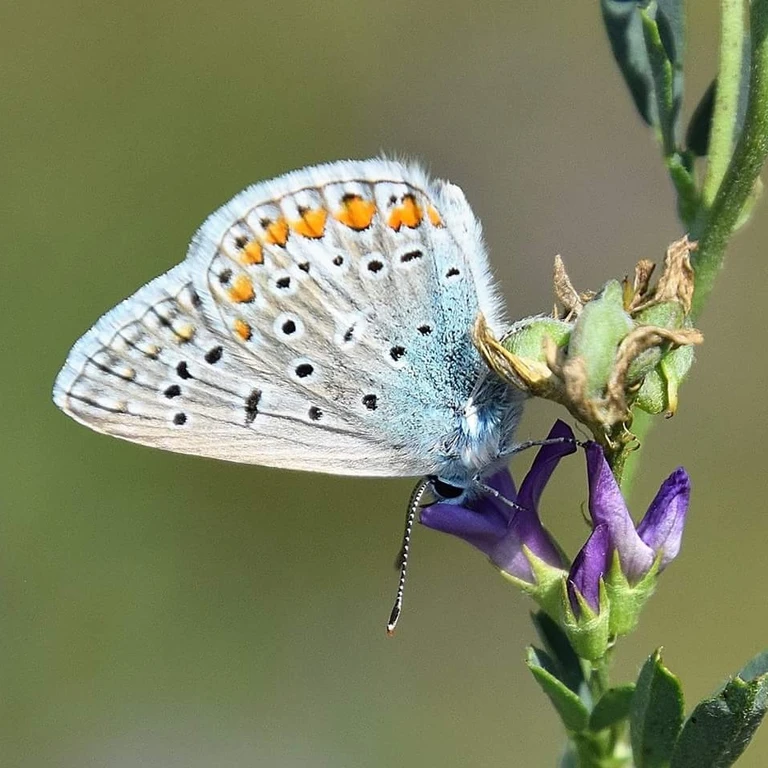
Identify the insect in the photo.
Polyommatus icarus
